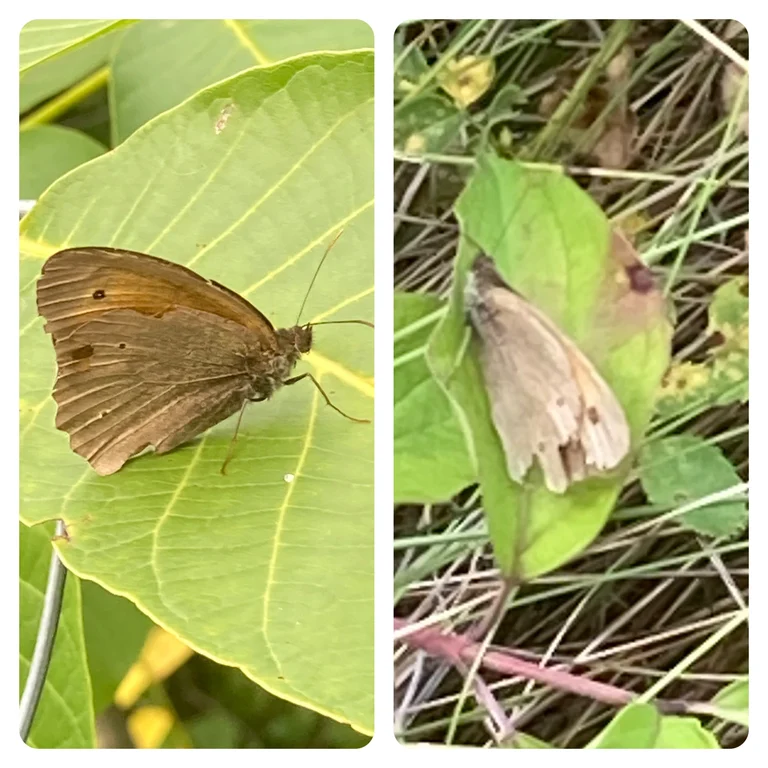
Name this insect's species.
Maniola jurtina
